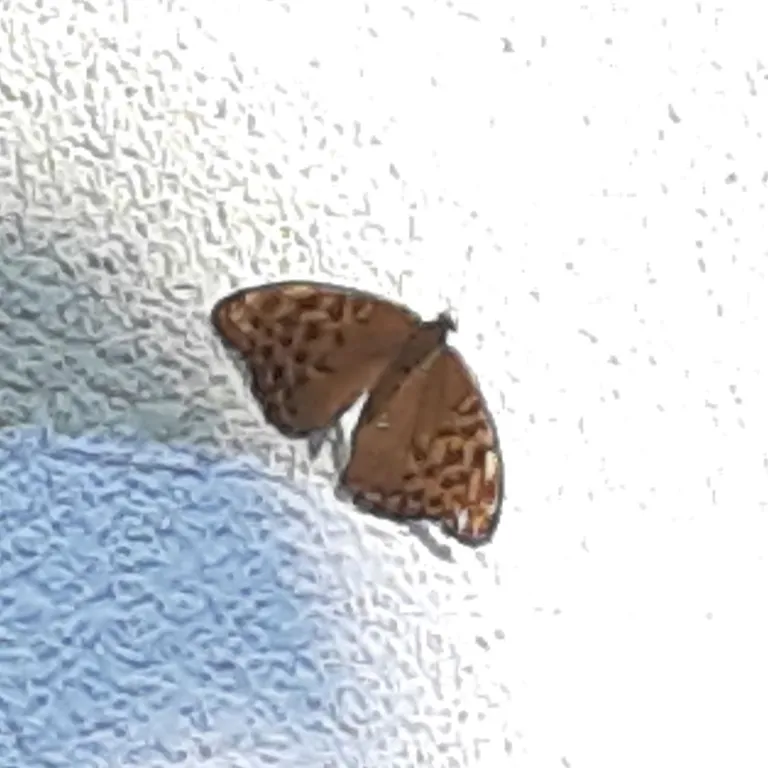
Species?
Argynnis paphia
